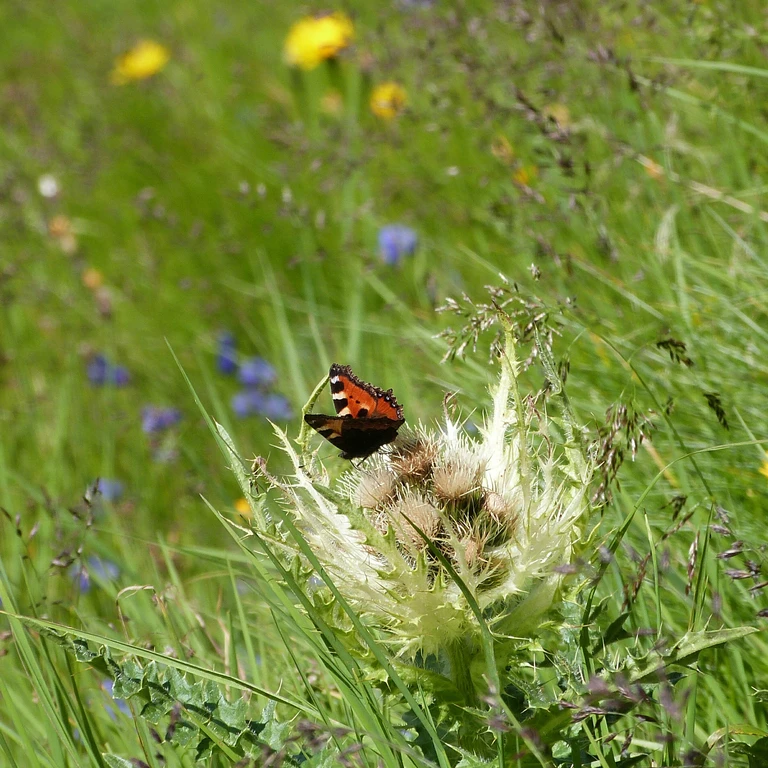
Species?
Aglais urticae
